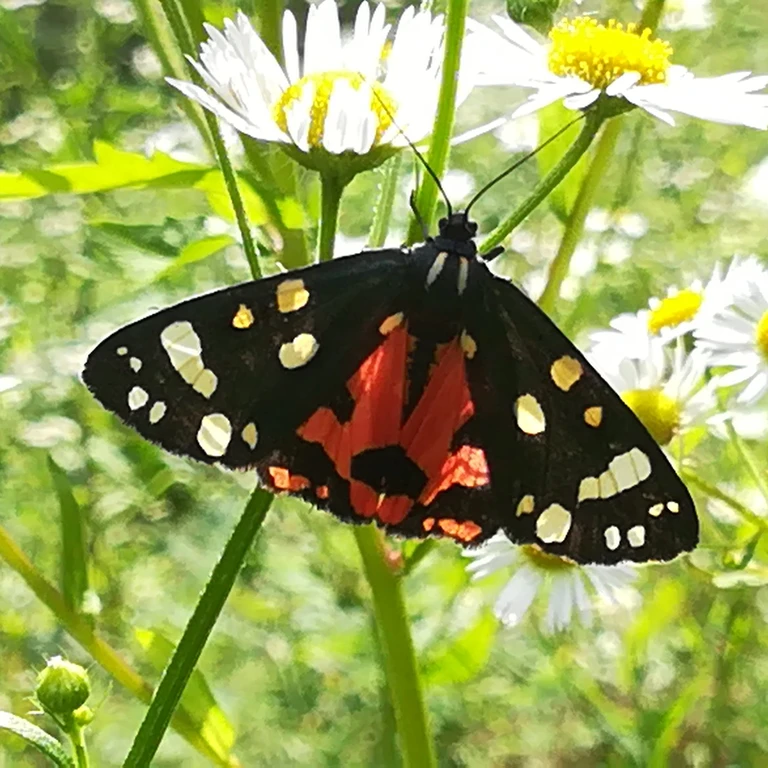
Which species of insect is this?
Callimorpha dominula
